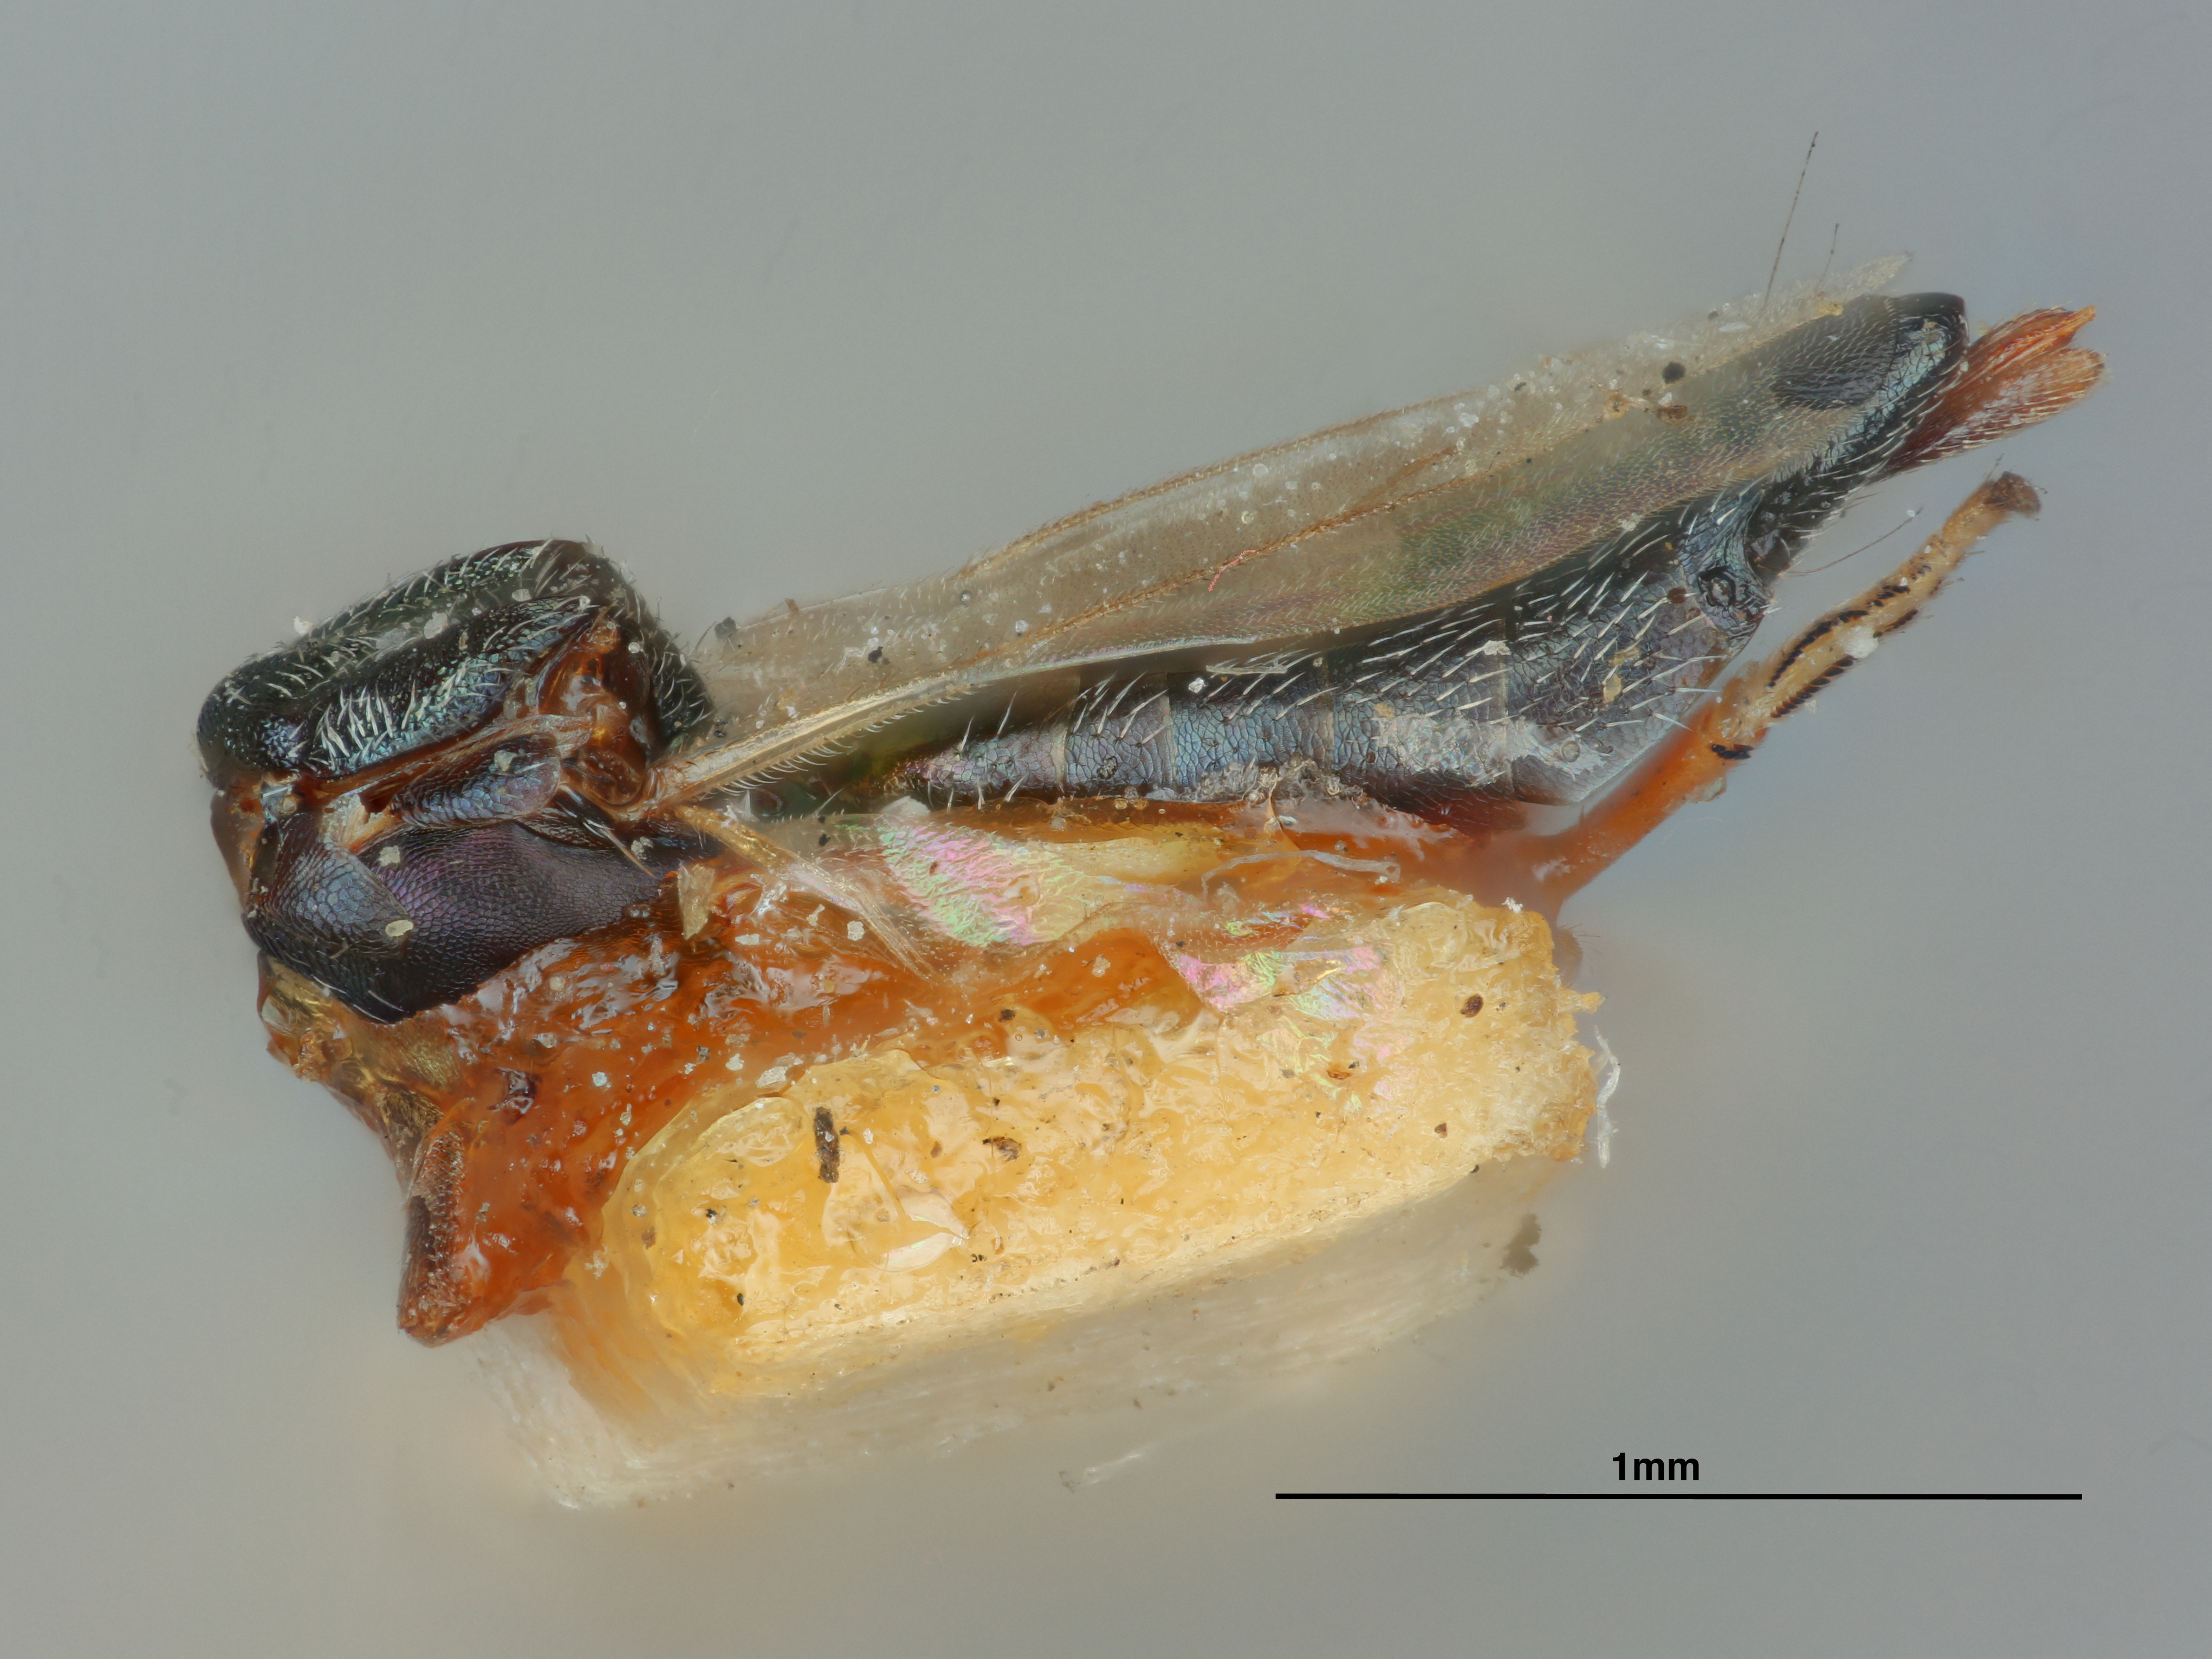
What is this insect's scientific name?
Eupelmus sphaericephalus
